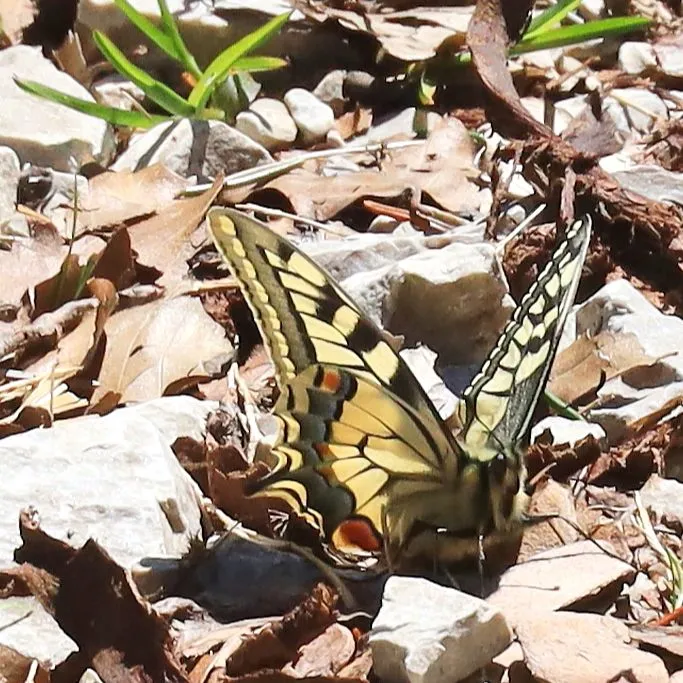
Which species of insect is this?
Papilio machaon
